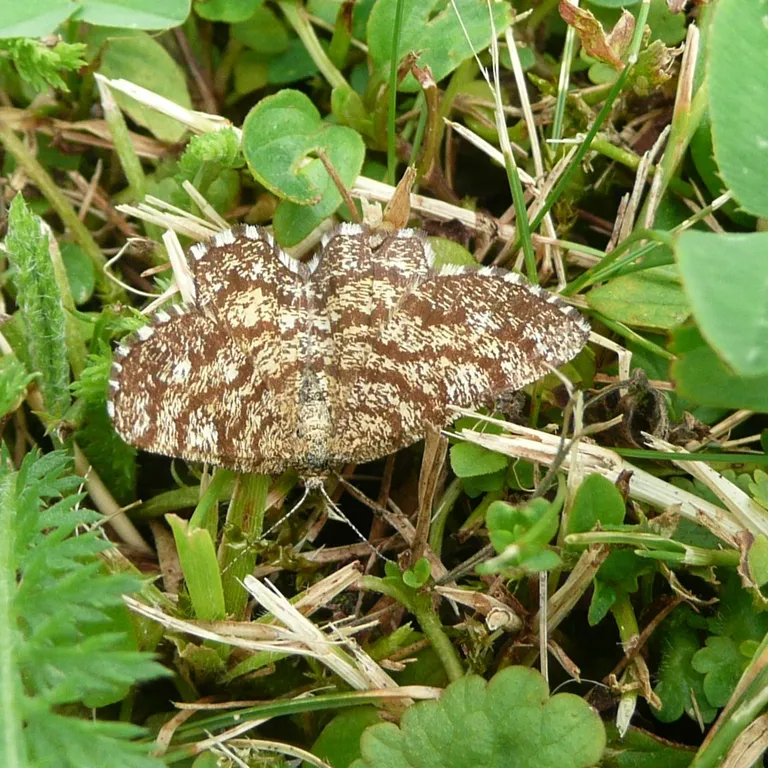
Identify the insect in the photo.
Ematurga atomaria
